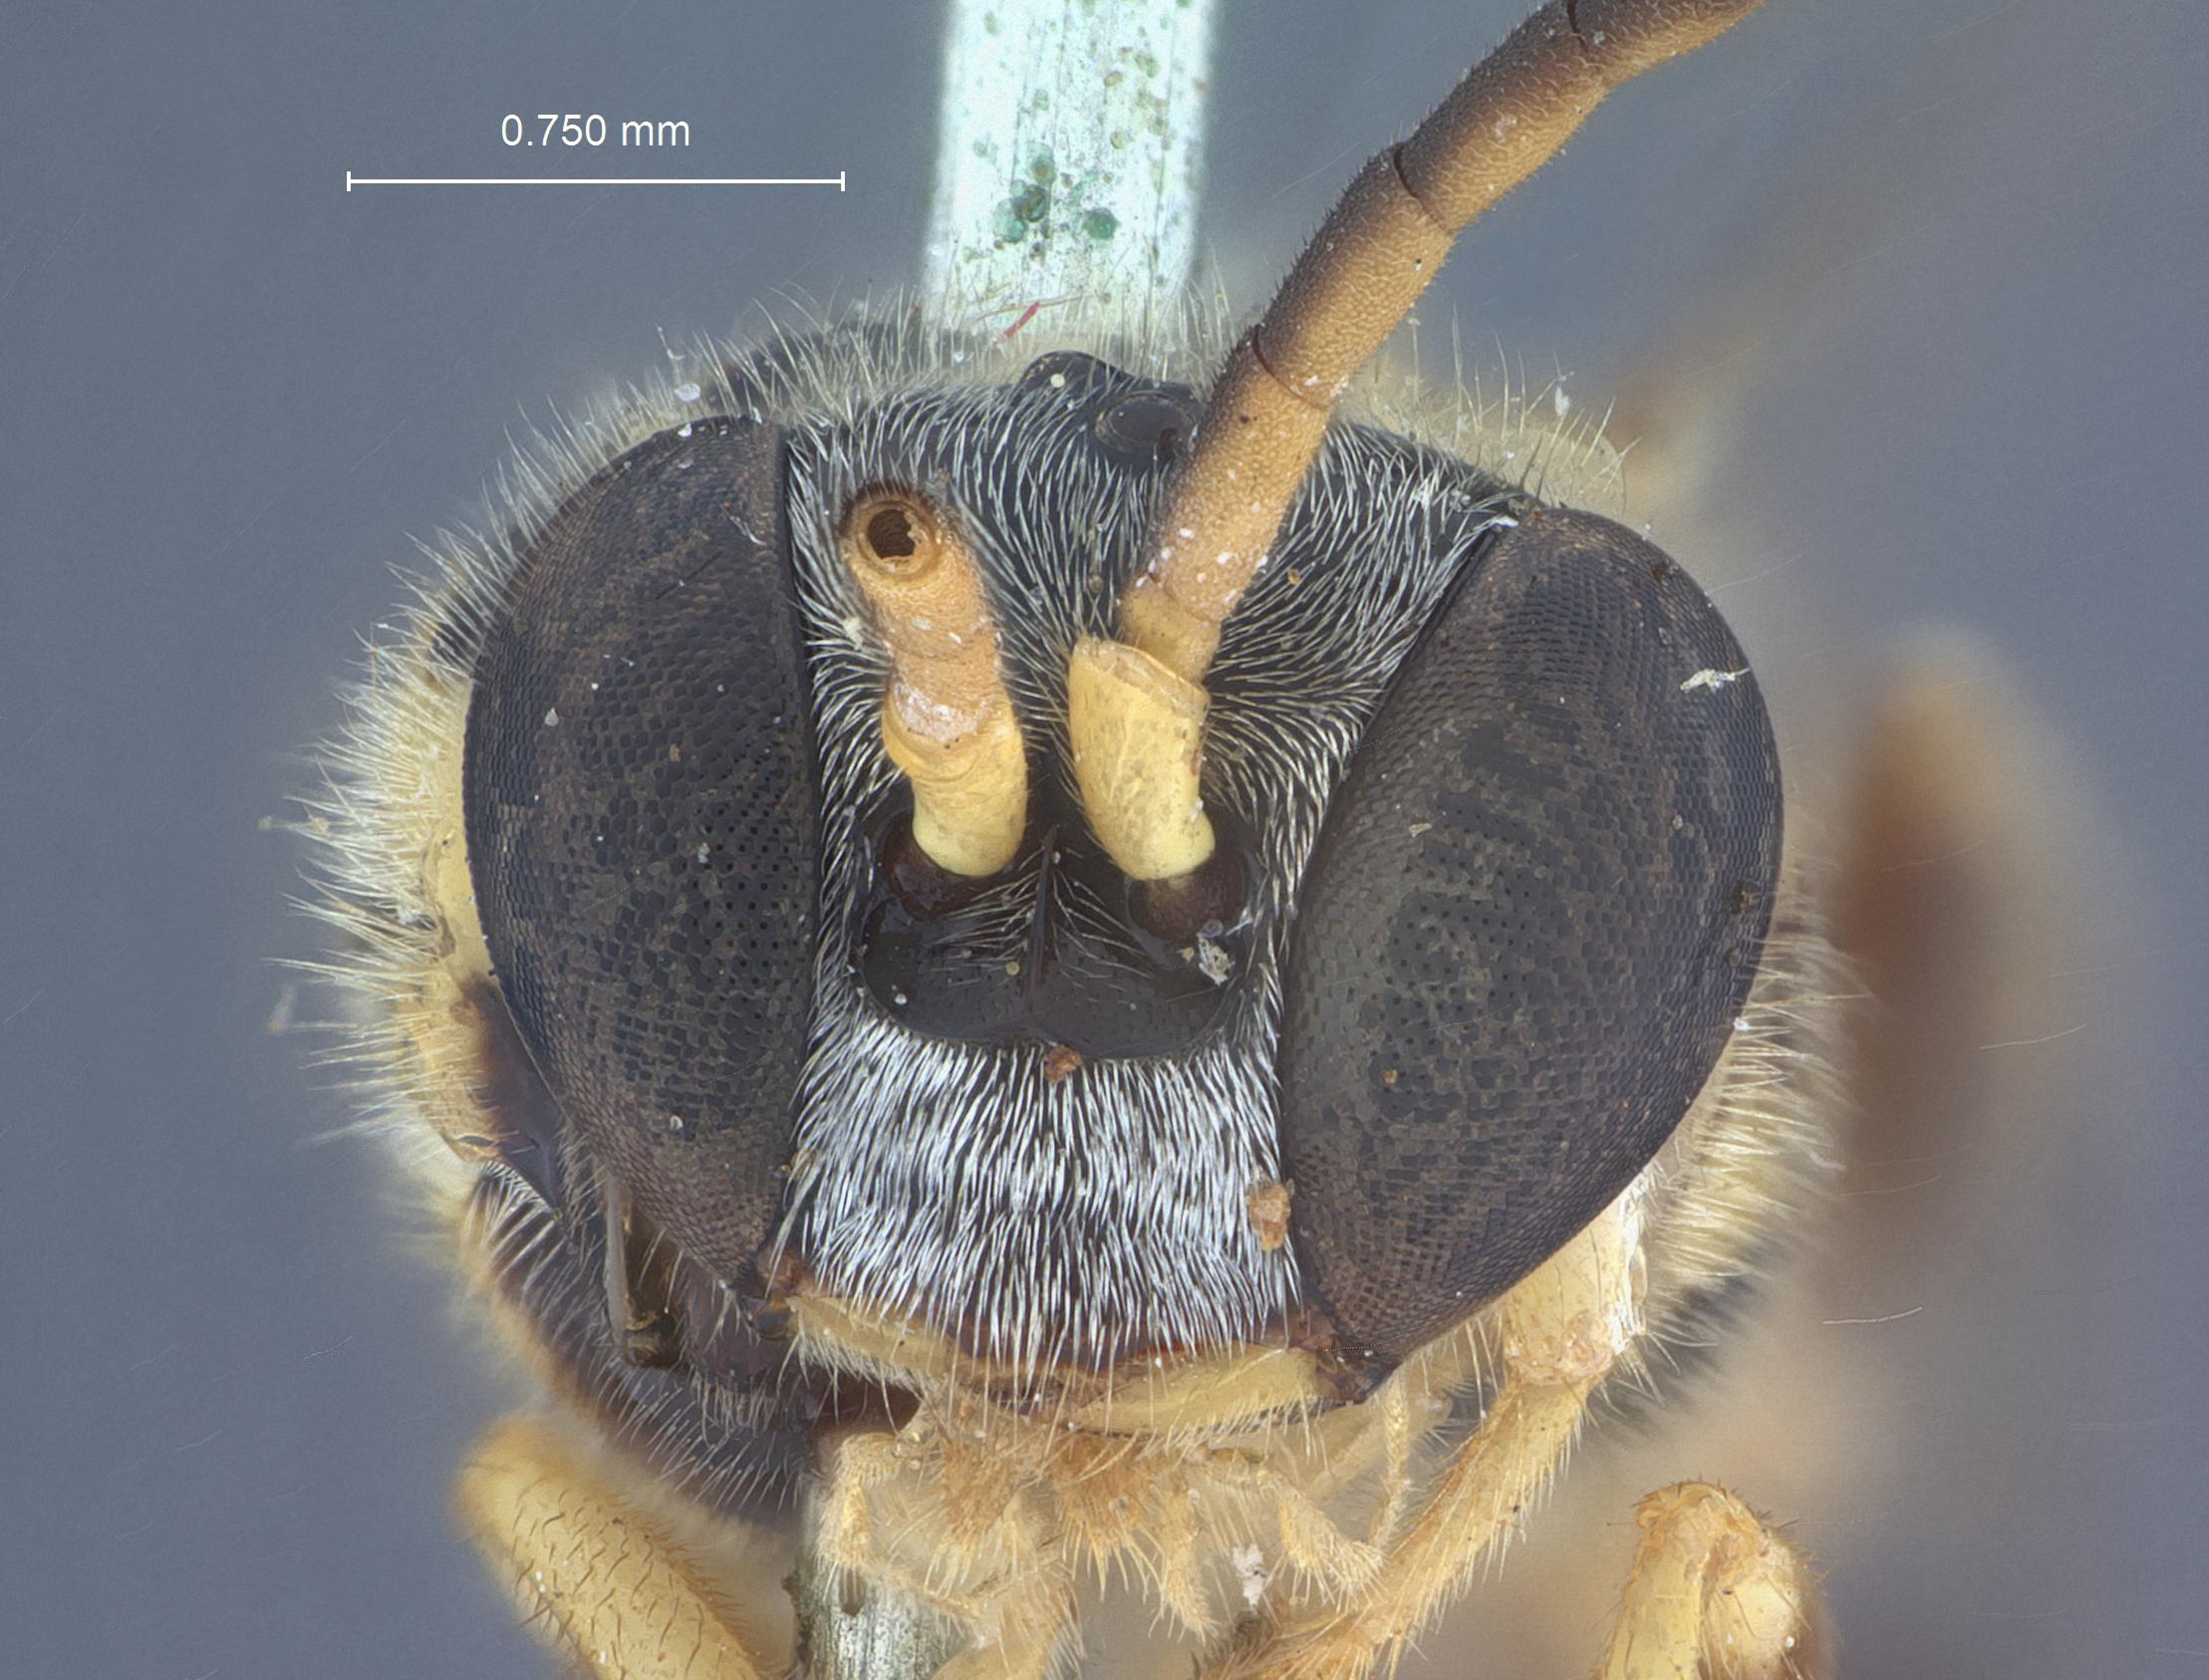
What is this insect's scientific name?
Diodontus esuchus
